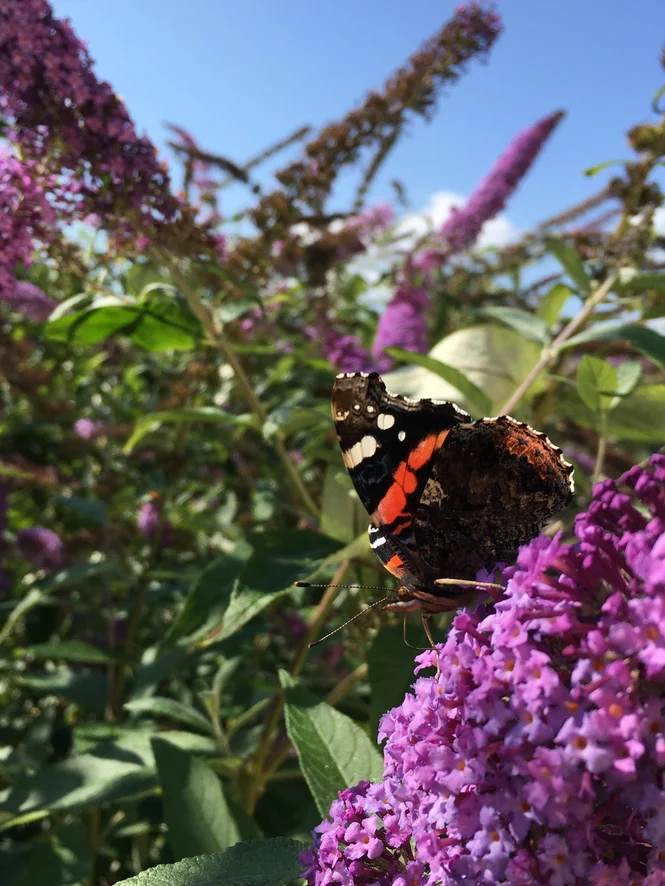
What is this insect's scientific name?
Vanessa atalanta
